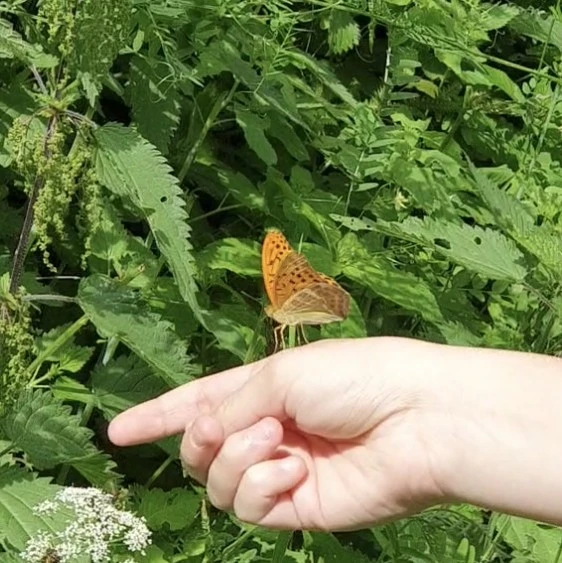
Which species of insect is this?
Argynnis paphia
